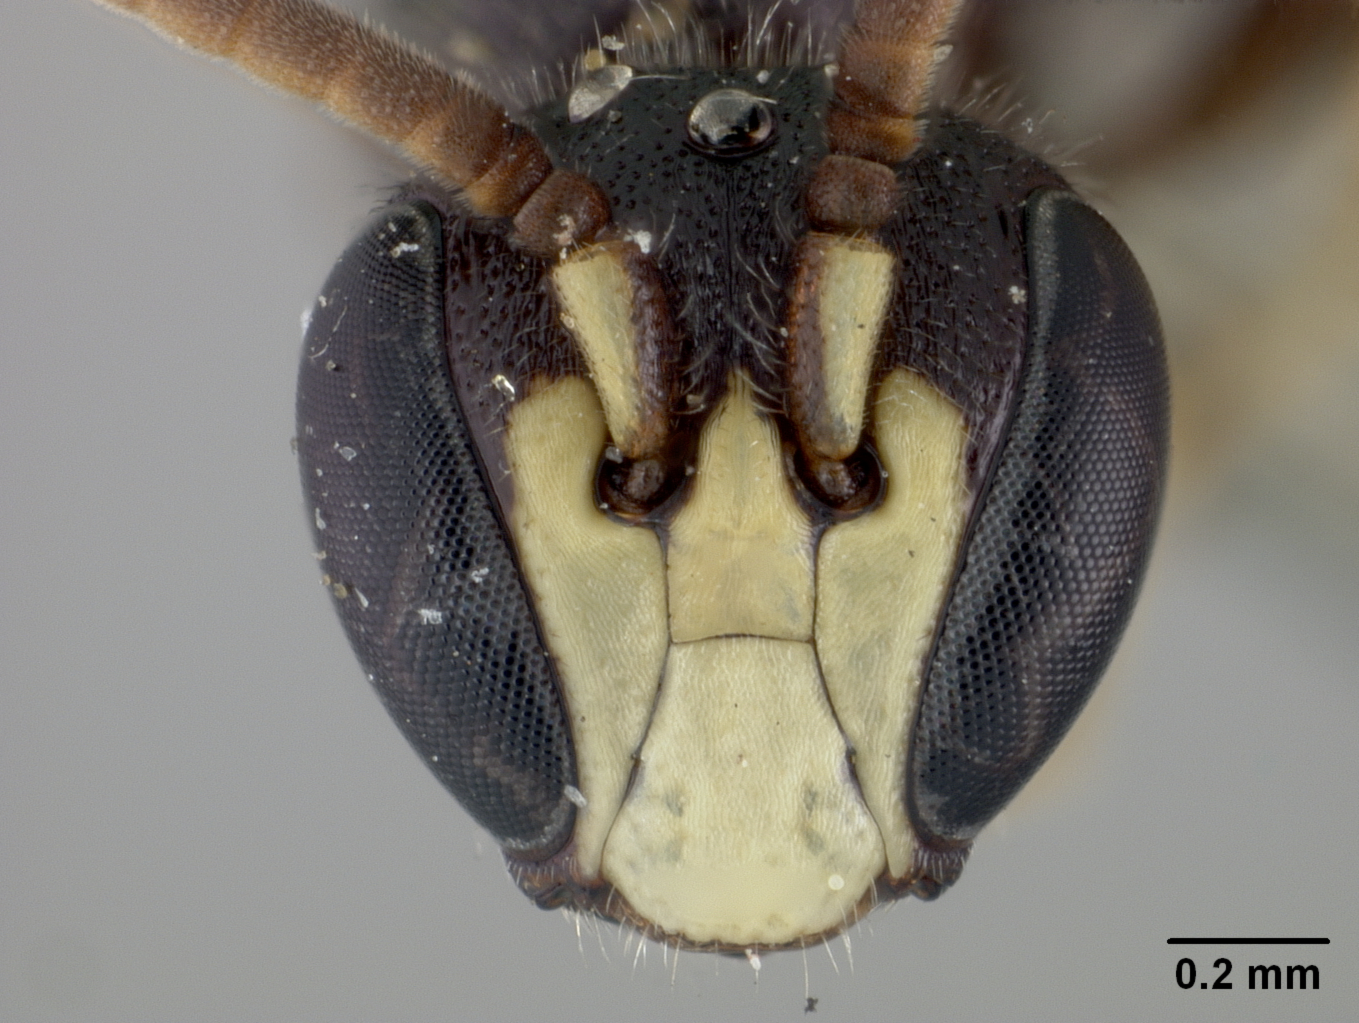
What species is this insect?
Prosopis mesillae
